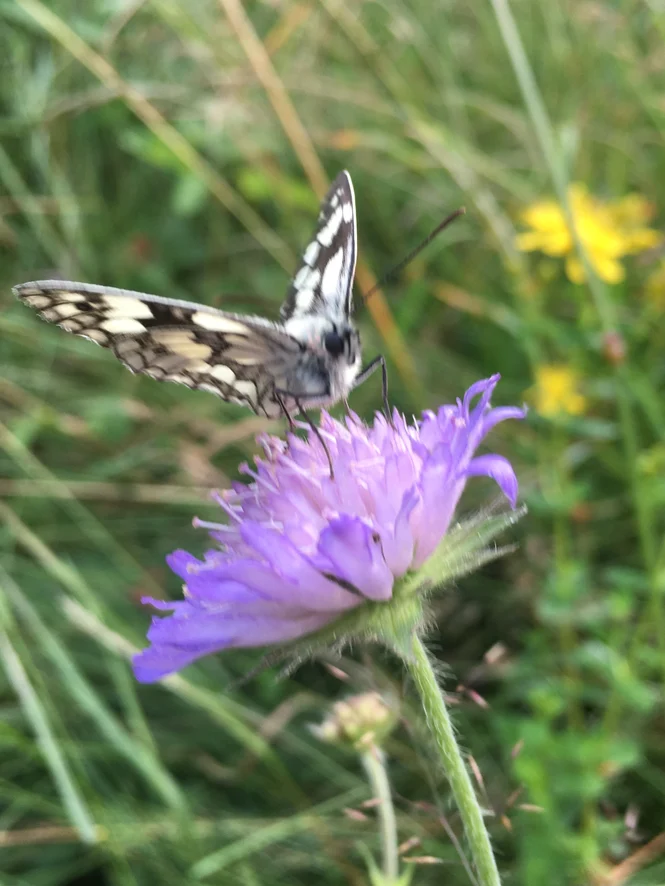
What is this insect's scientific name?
Melanargia galathea
